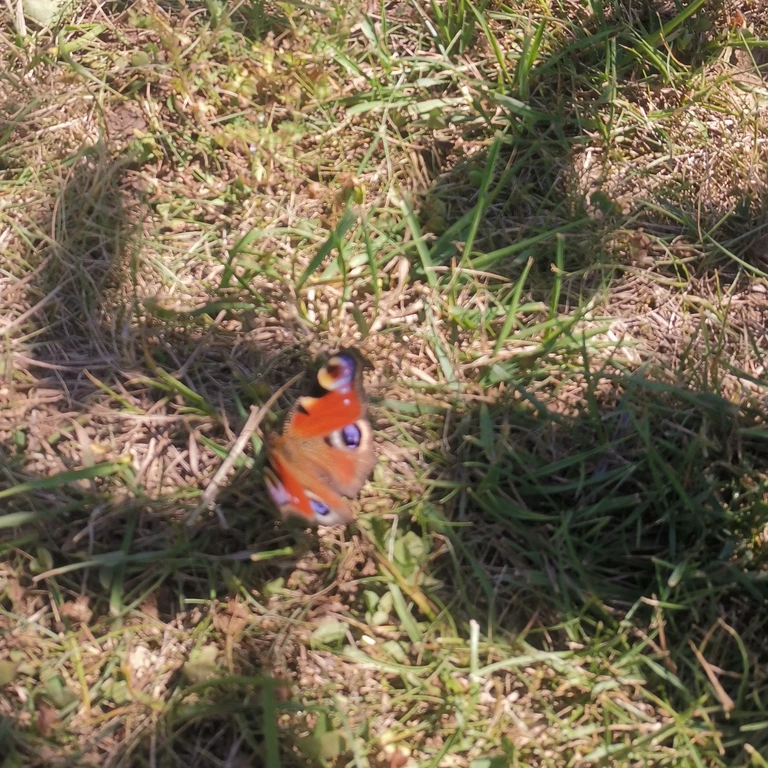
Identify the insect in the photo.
Aglais io
